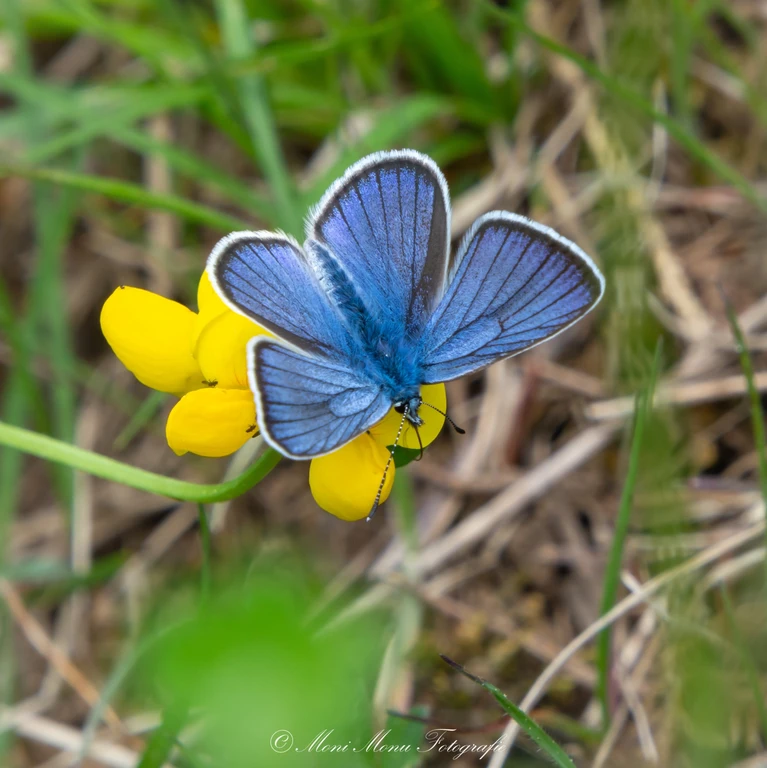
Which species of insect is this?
Cyaniris semiargus
